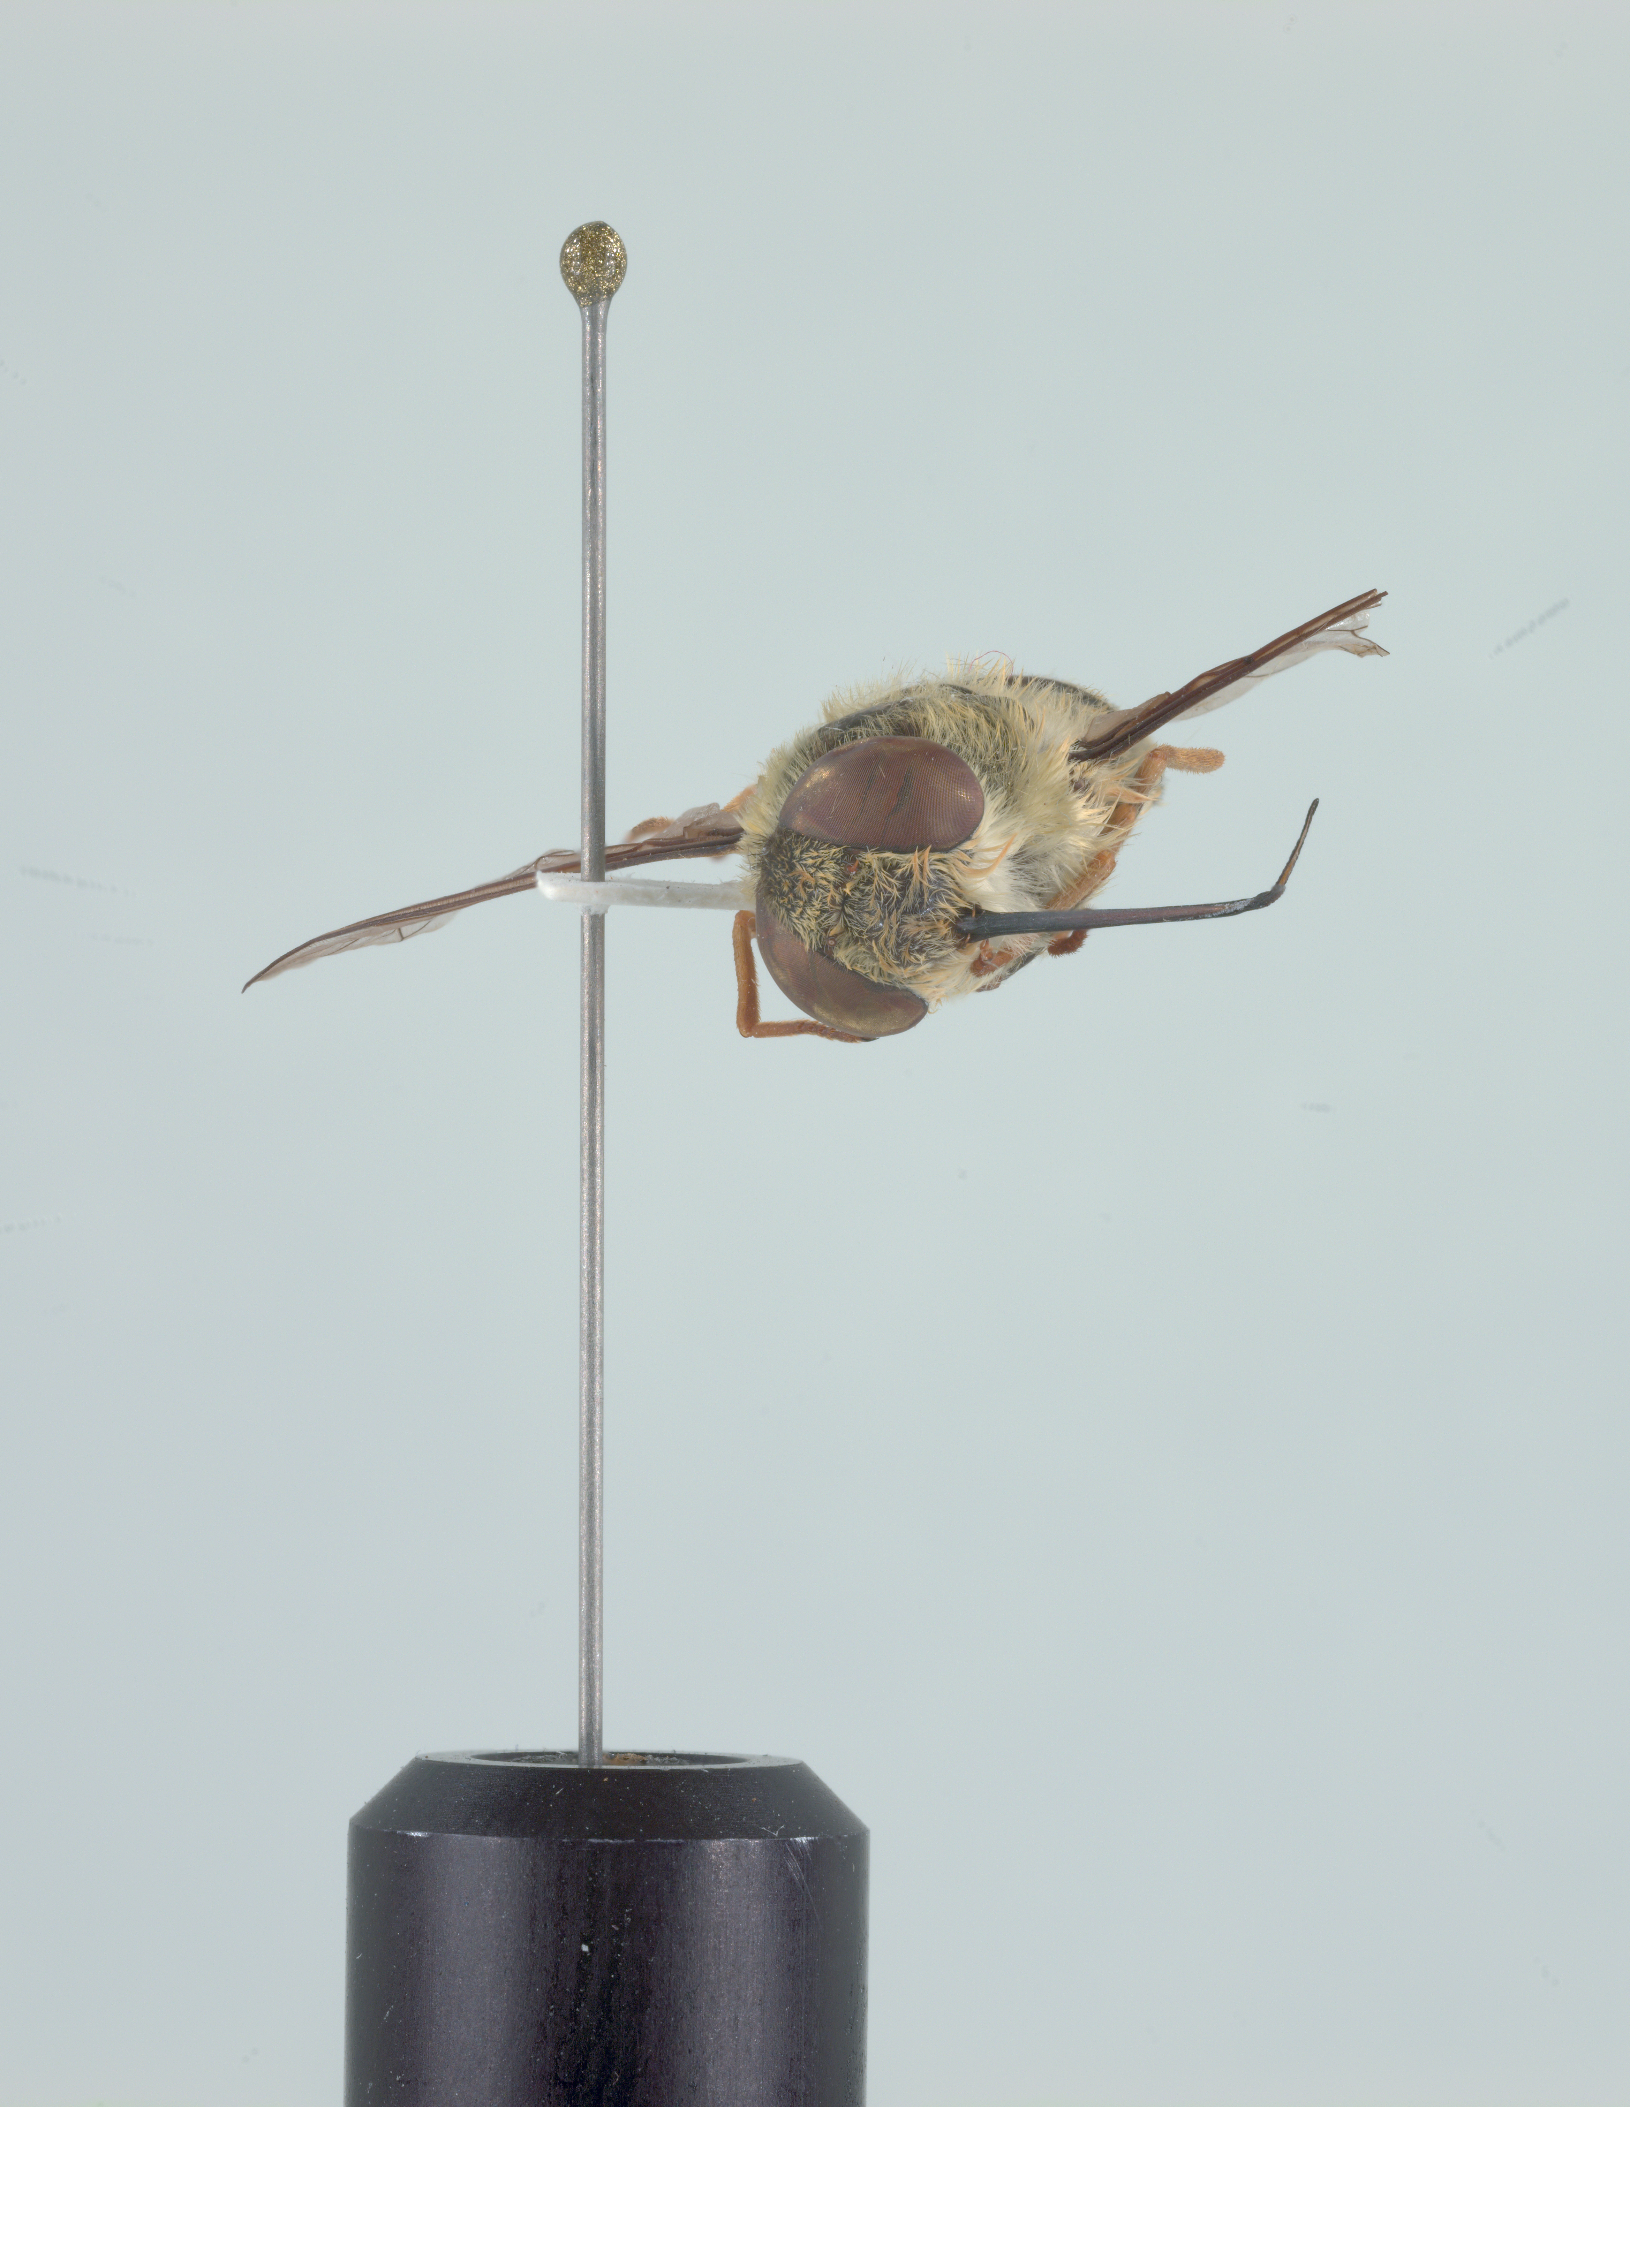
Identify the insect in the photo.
Neorhynchocephalus tauscheri
